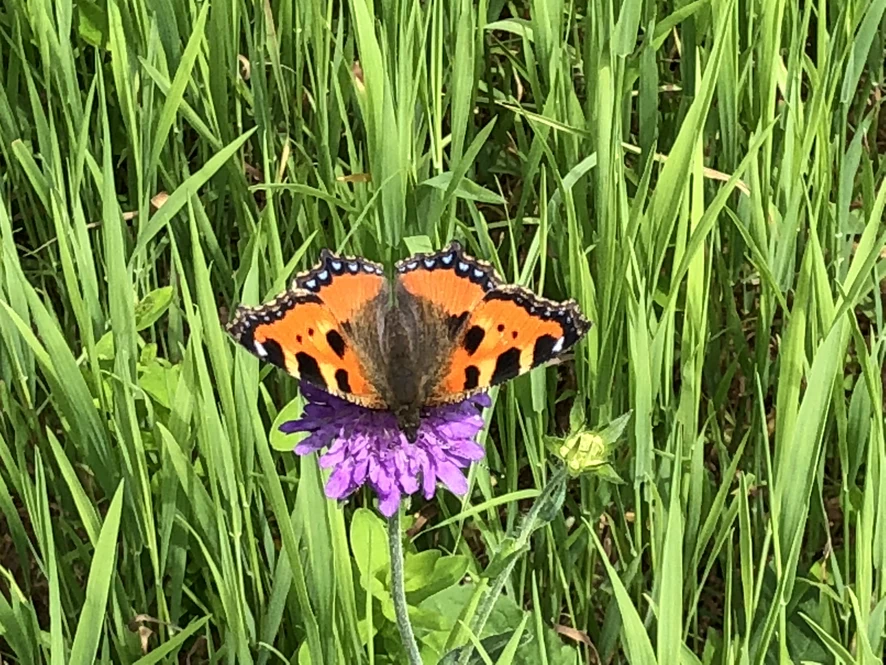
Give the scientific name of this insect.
Aglais urticae
